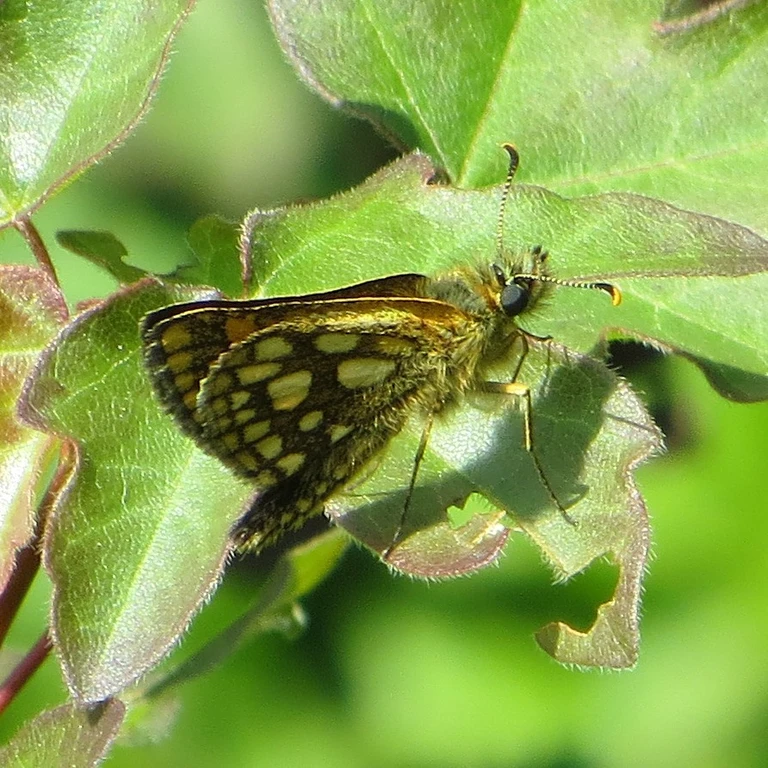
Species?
Carterocephalus palaemon
